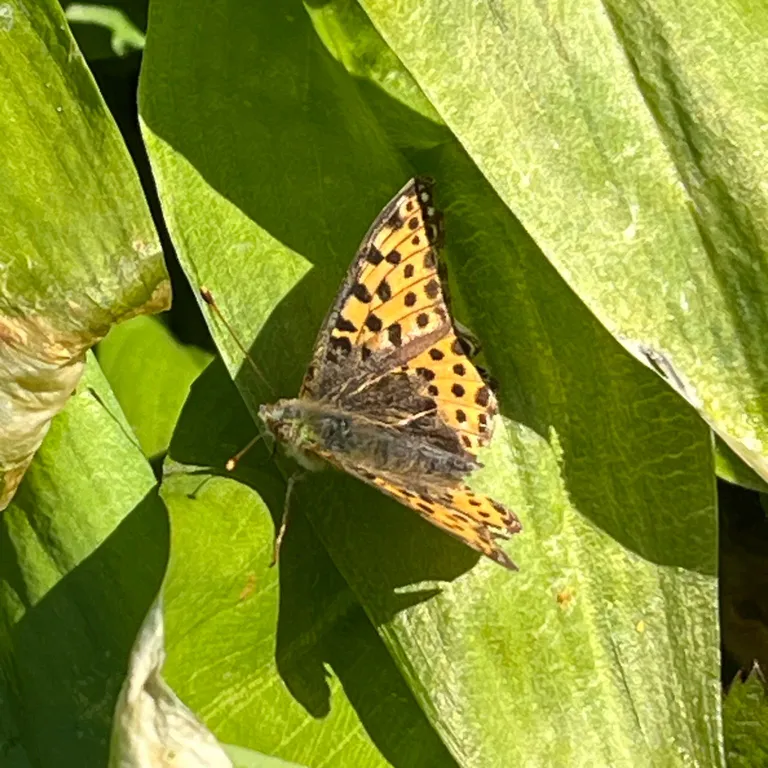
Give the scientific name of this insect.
Issoria lathonia
